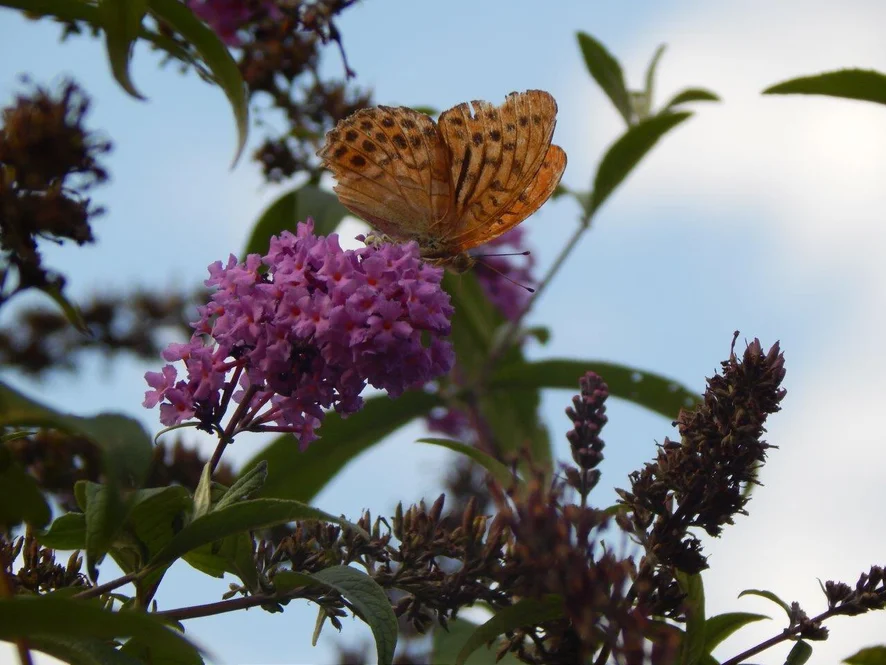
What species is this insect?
Argynnis paphia
